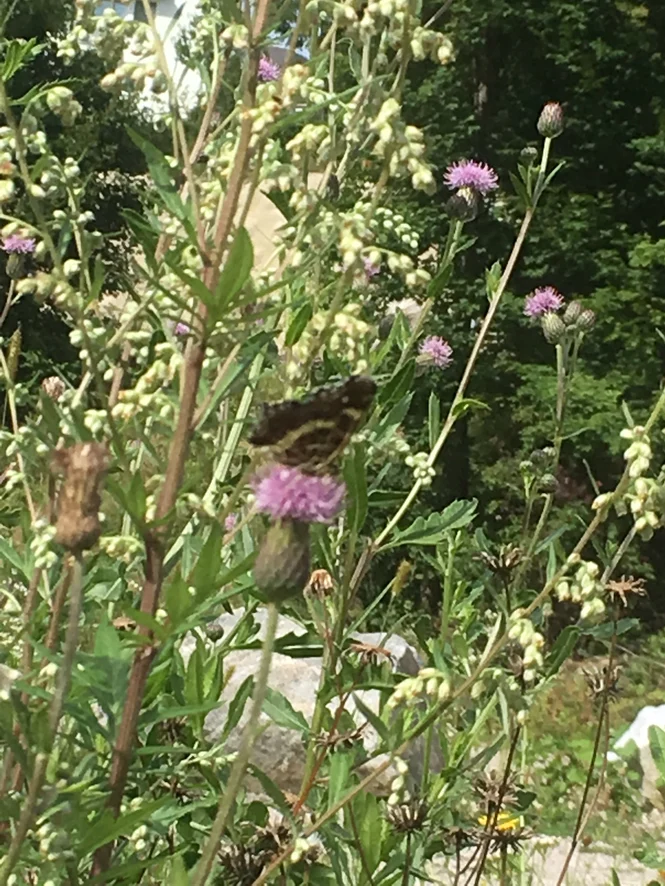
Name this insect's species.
Araschnia levana
